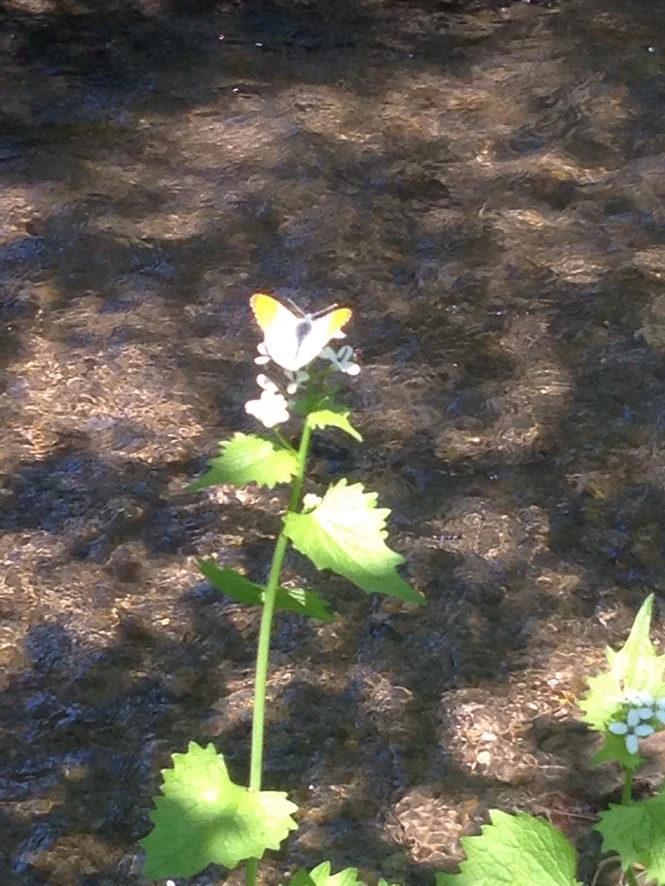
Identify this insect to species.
Anthocharis cardamines
